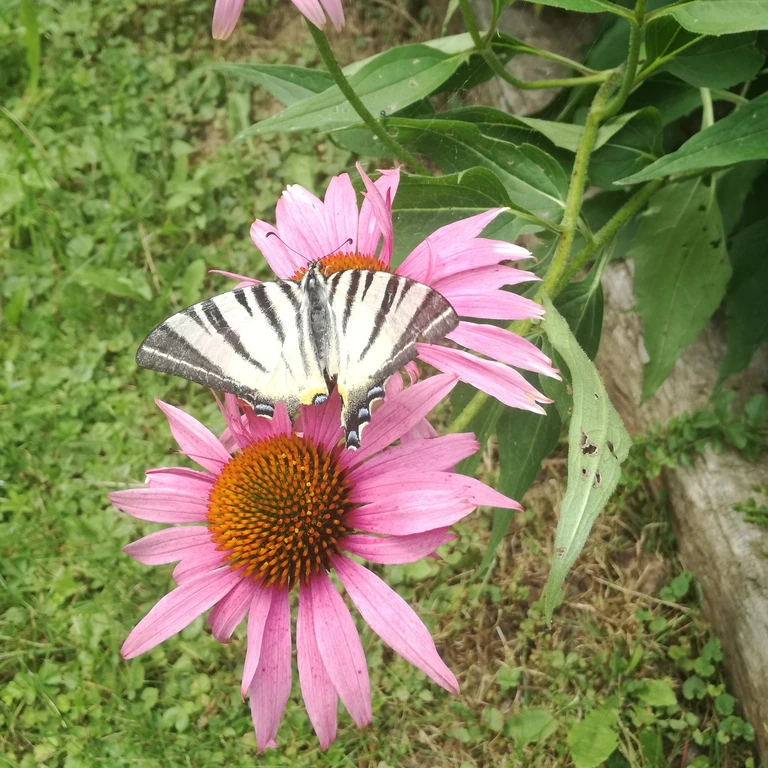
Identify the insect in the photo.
Iphiclides podalirius
